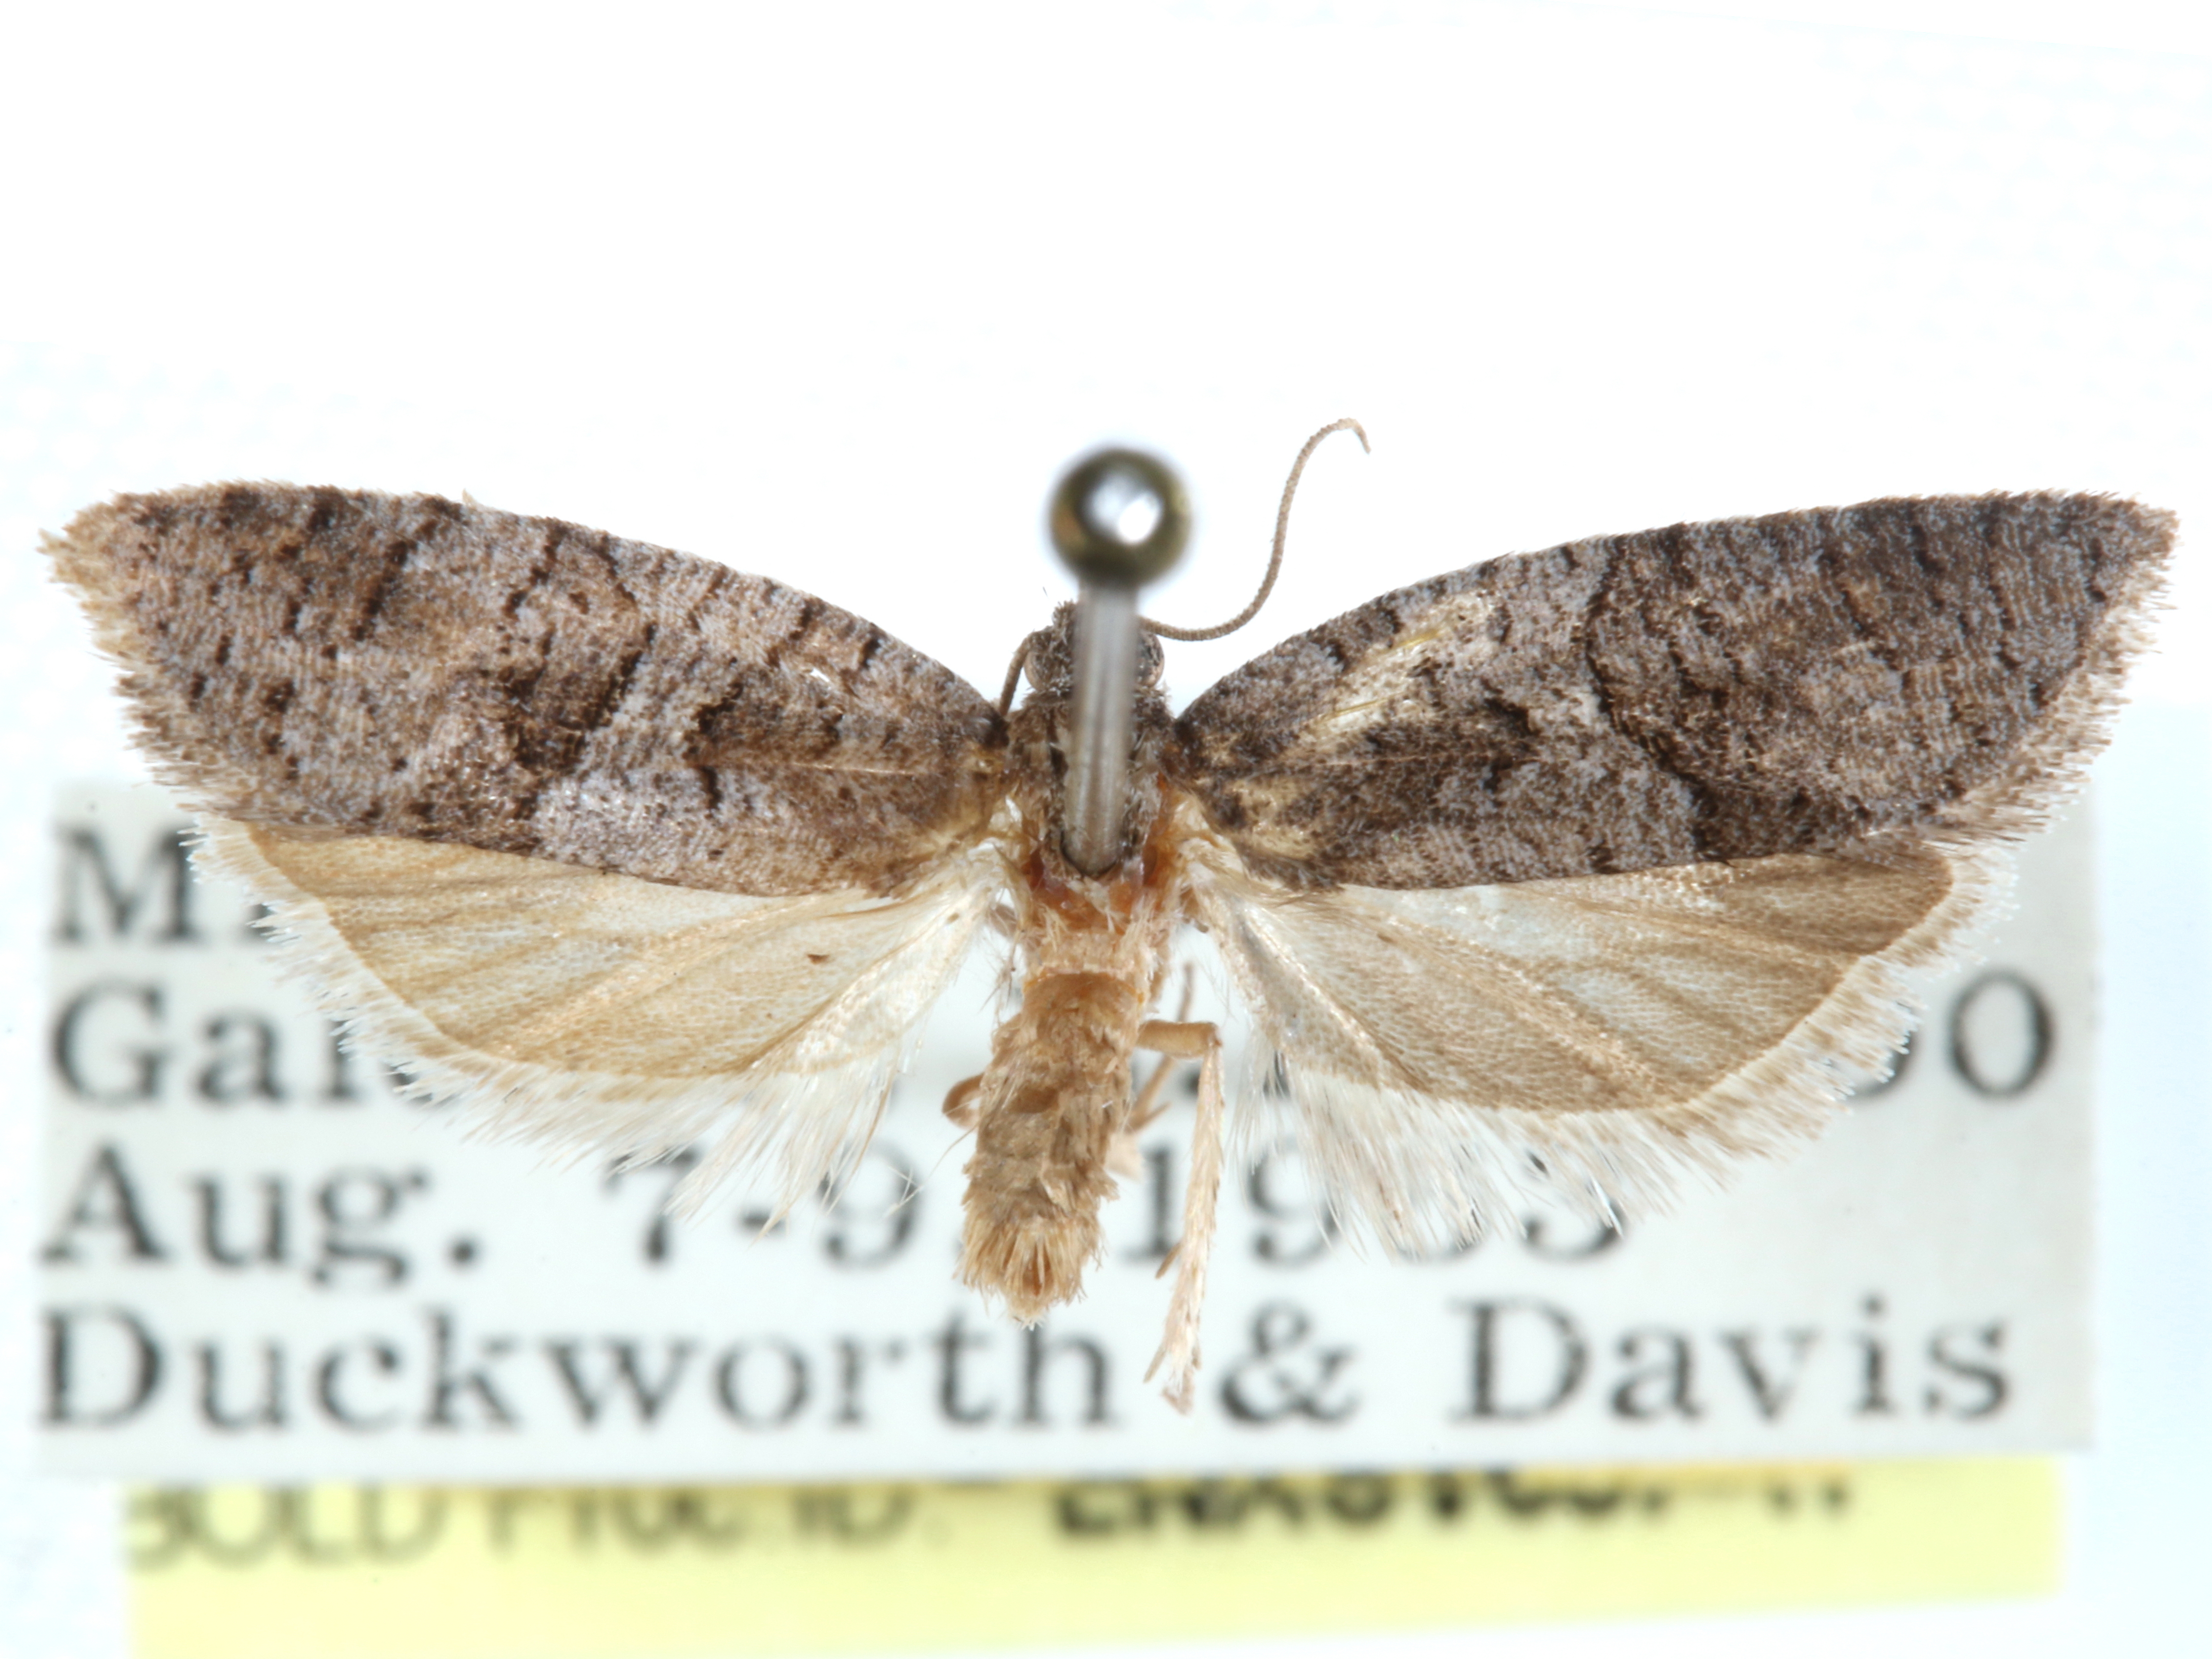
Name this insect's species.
Decodes macswaini
